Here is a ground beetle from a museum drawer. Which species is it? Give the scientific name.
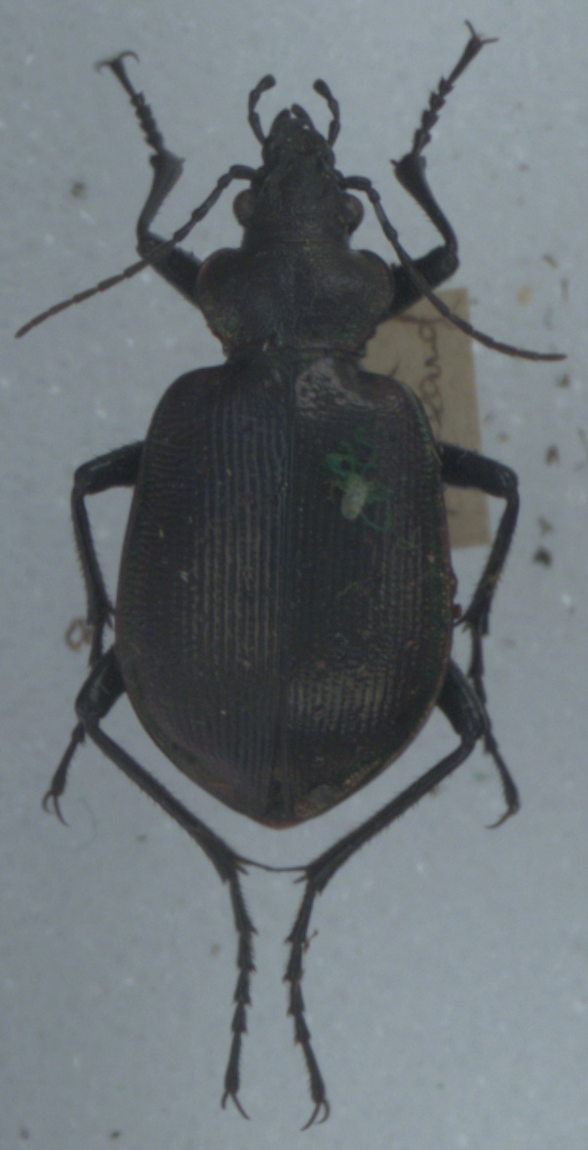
Calosoma inquisitor
